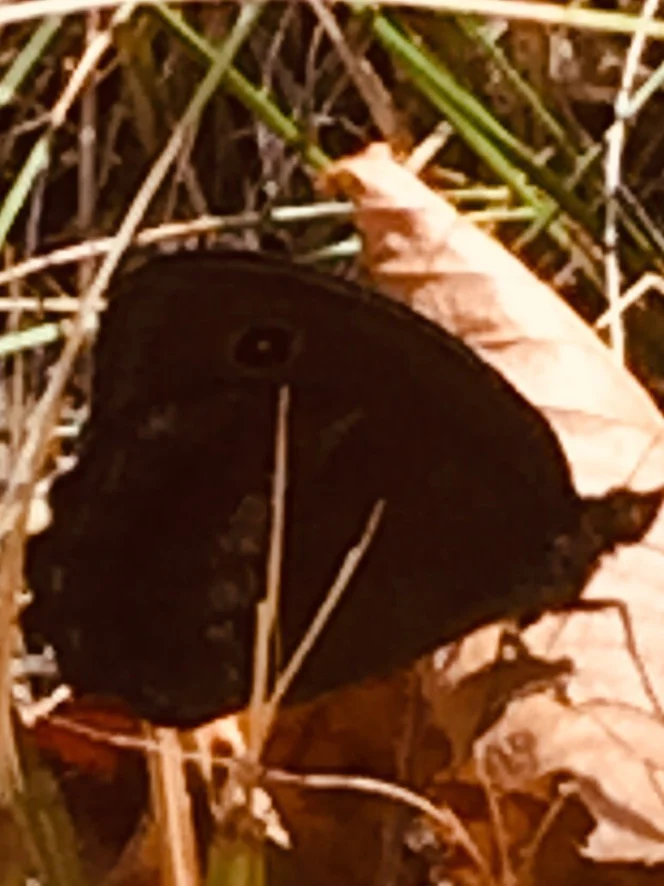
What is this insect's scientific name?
Minois dryas
